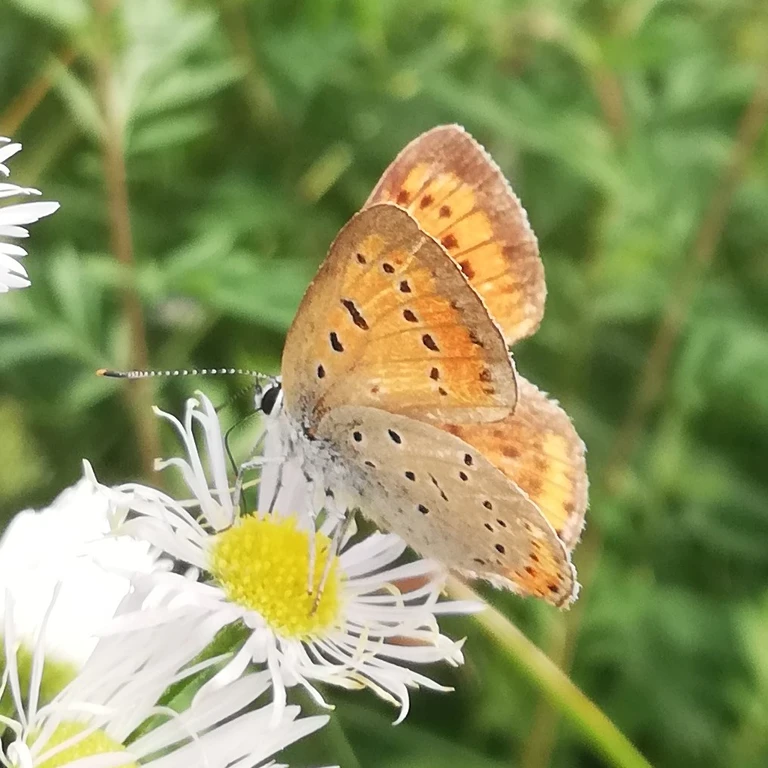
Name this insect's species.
Lycaena dispar
